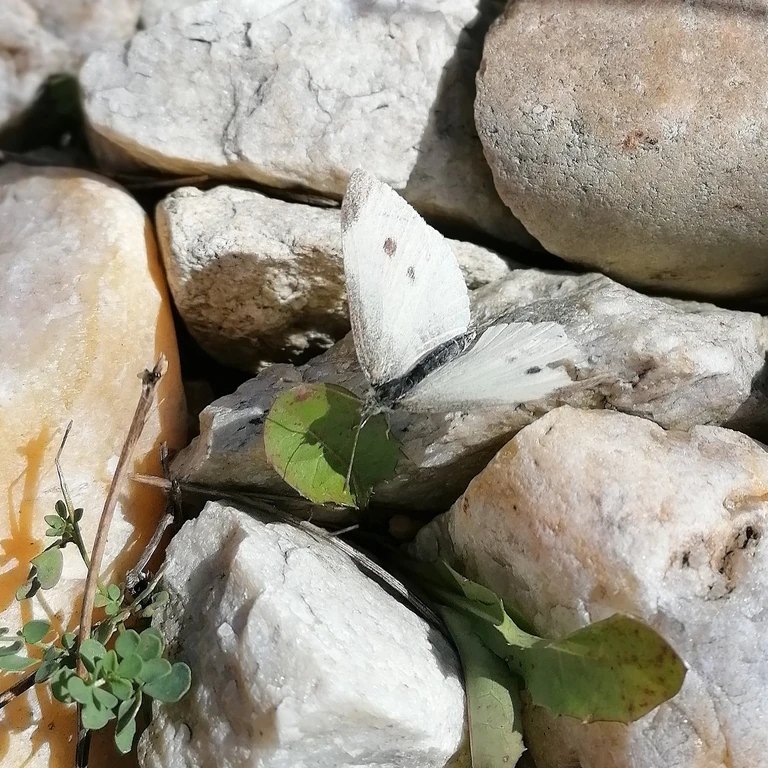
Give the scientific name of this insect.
Pieris rapae
